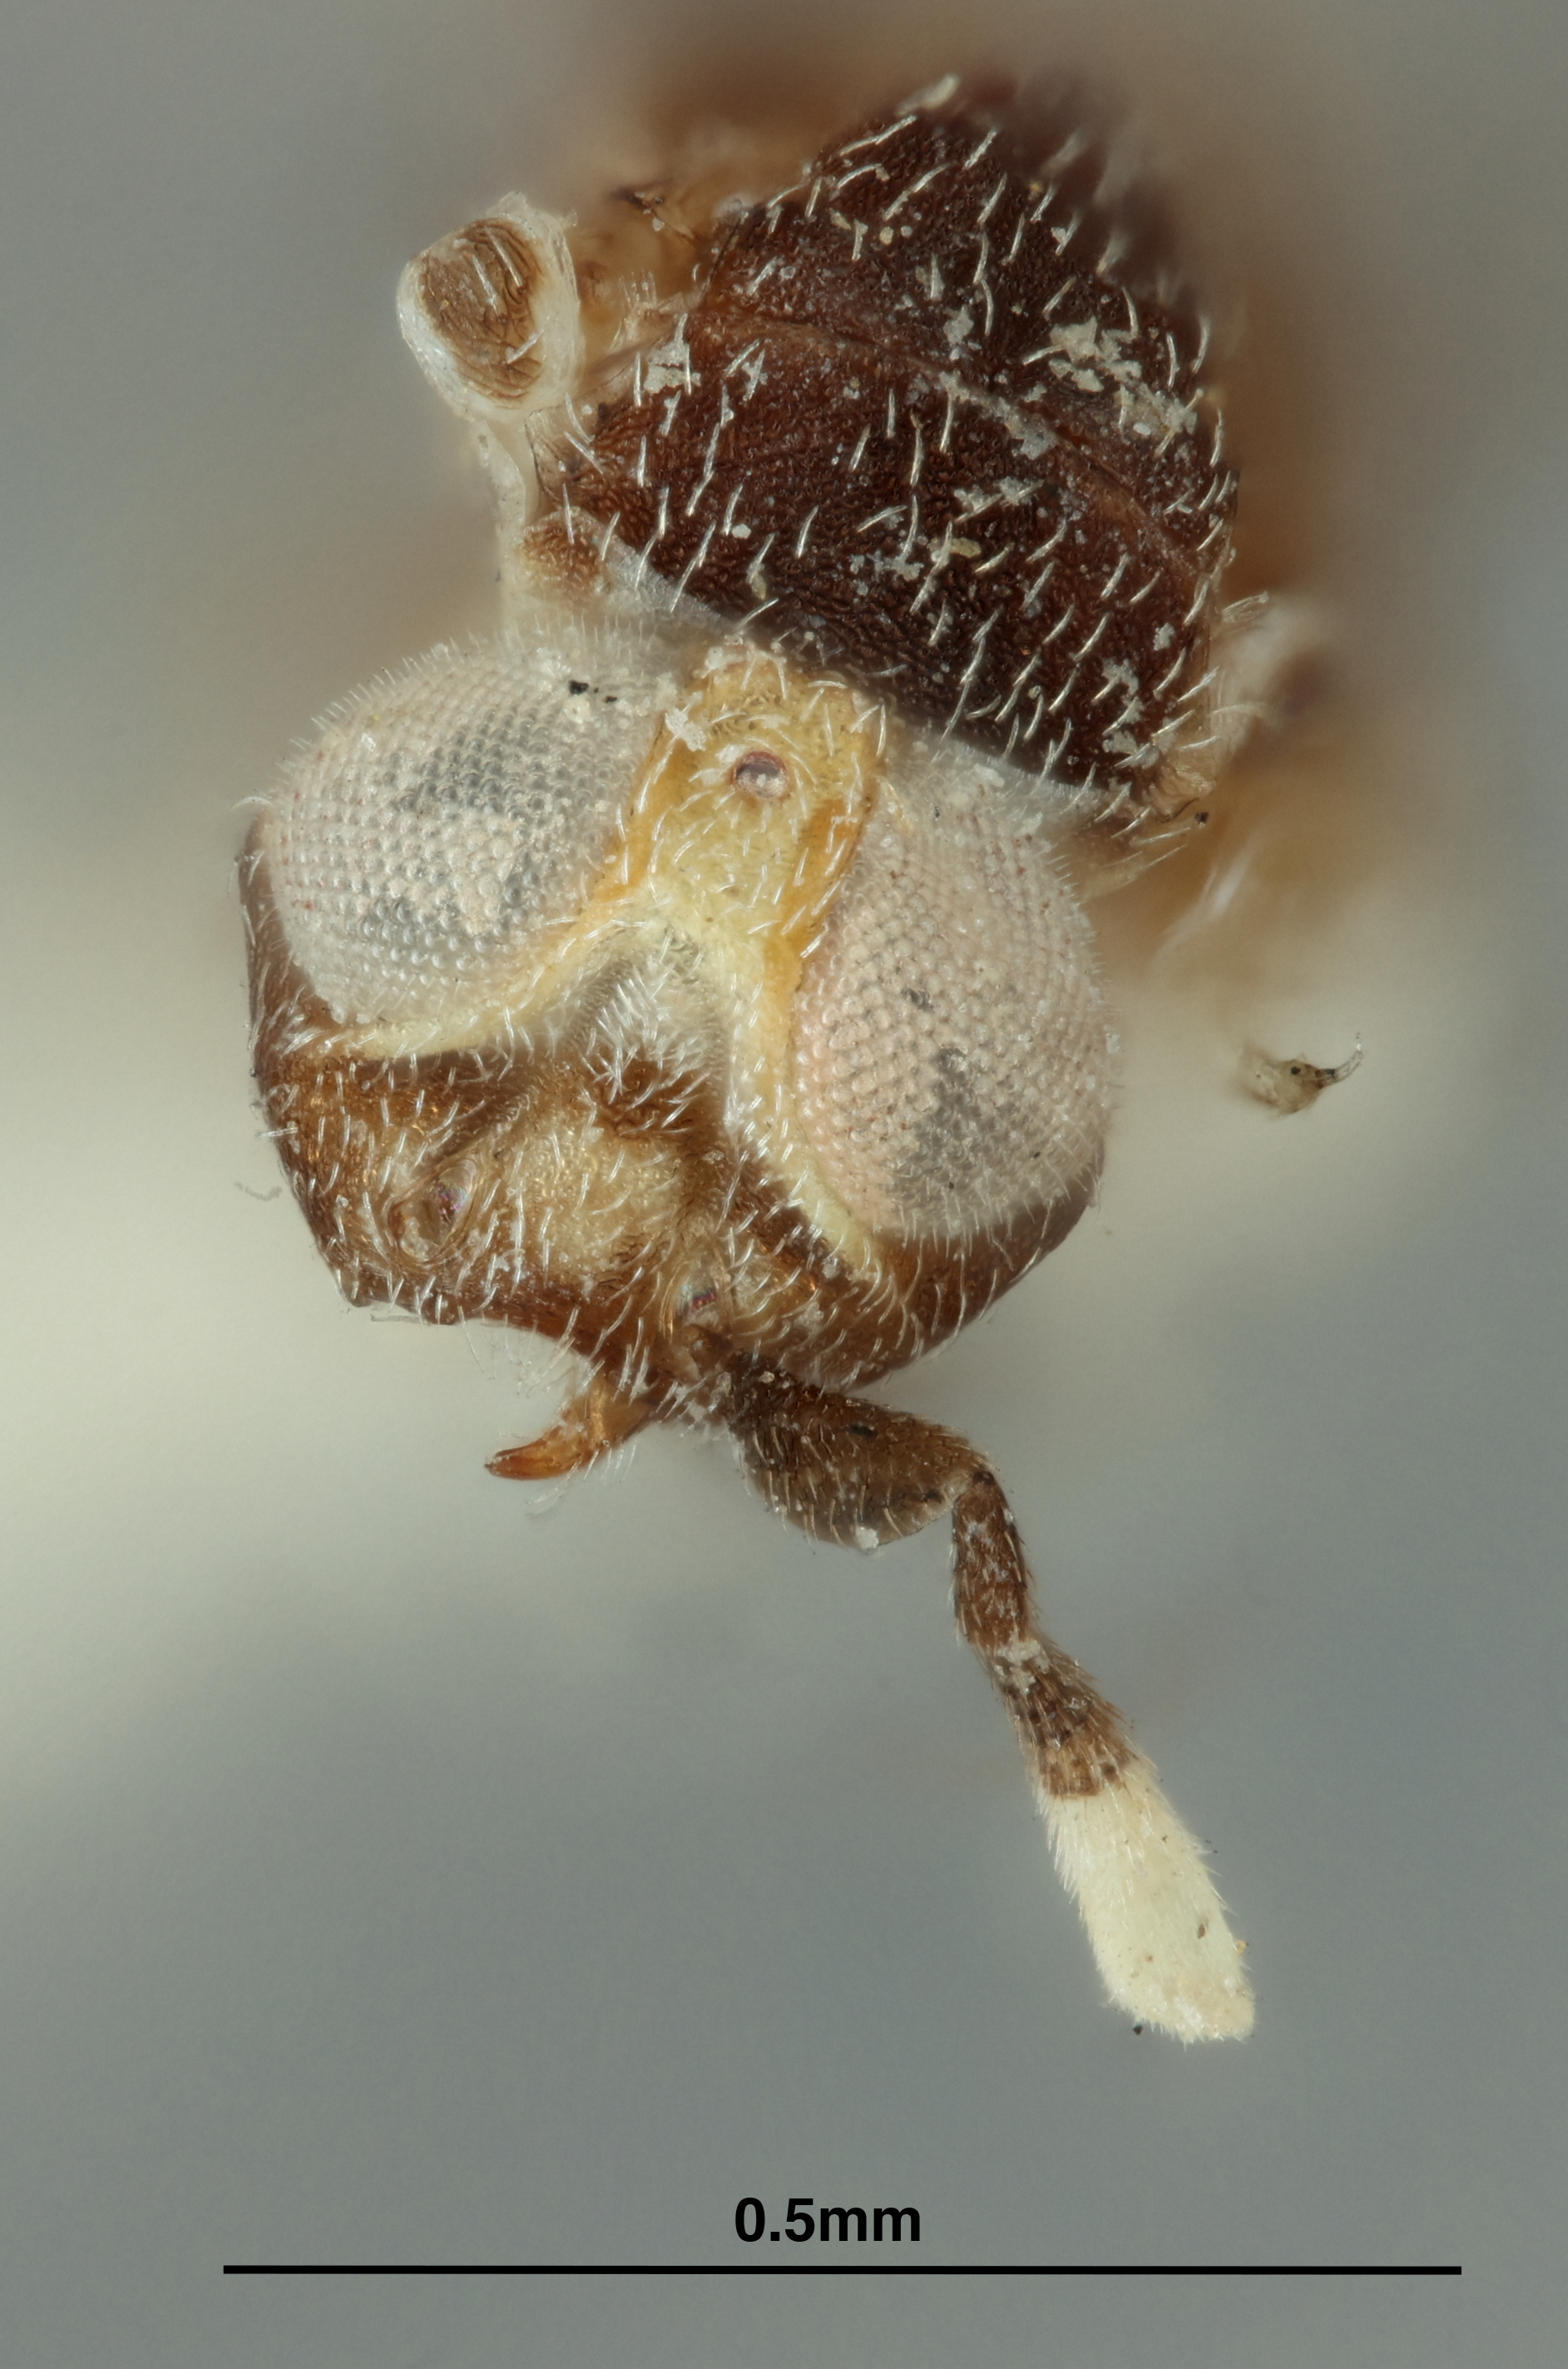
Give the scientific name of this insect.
Pseudococcobius clauseni
